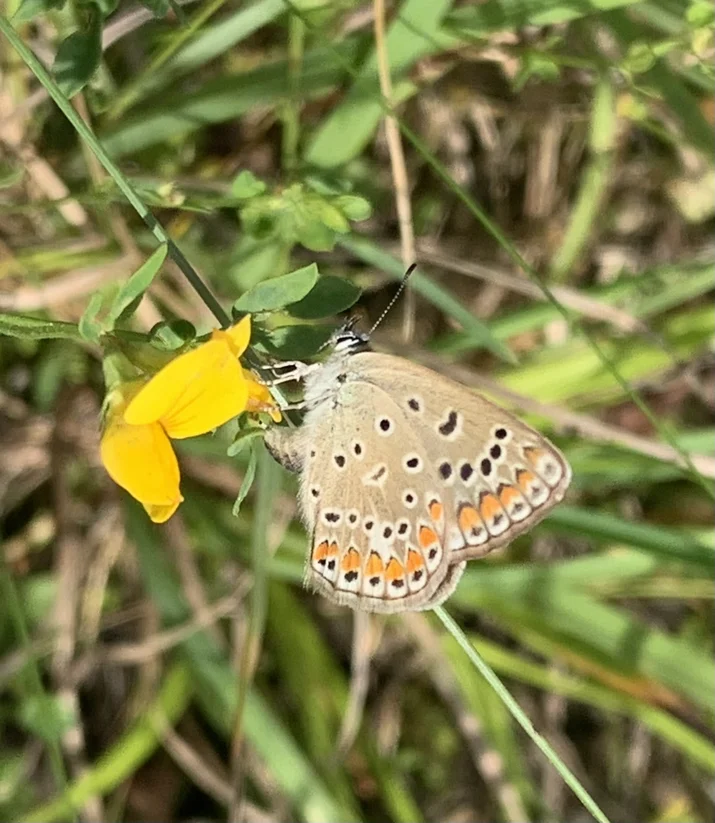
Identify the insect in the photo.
Polyommatus icarus
